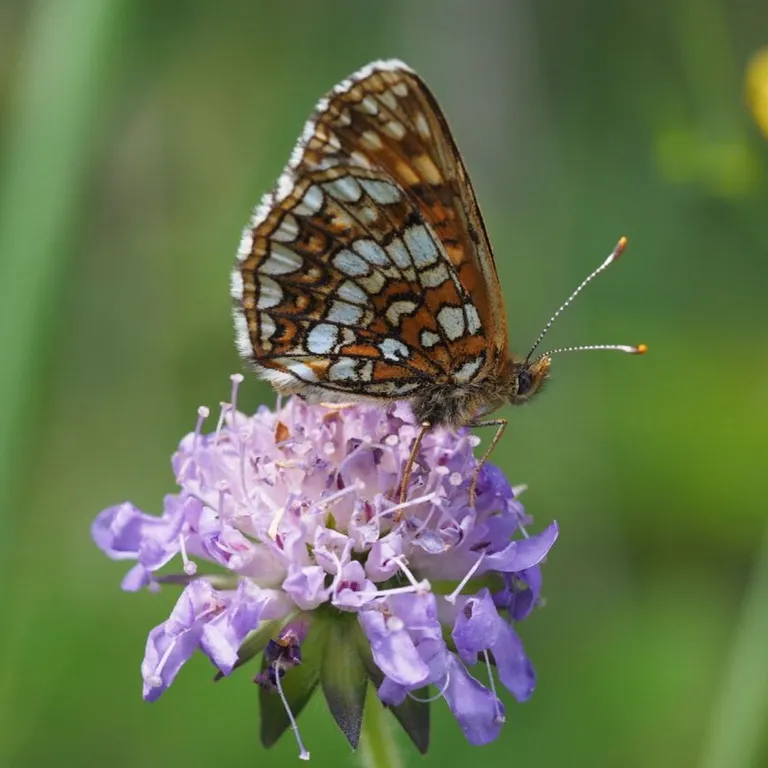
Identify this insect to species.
Melitaea diamina
